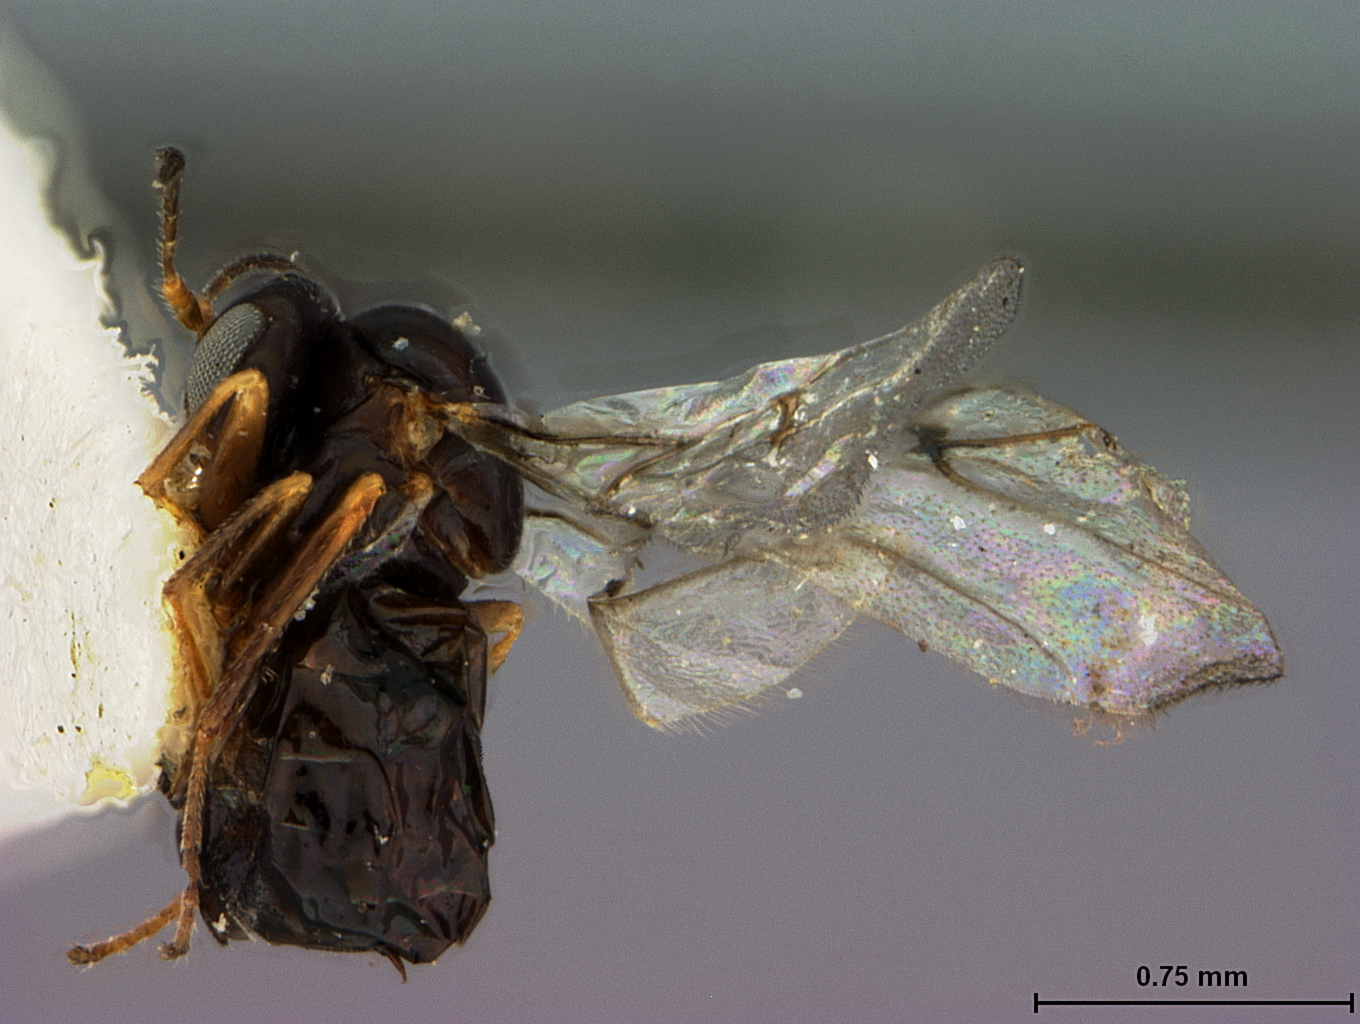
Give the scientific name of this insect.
Neuroterus clavensis
